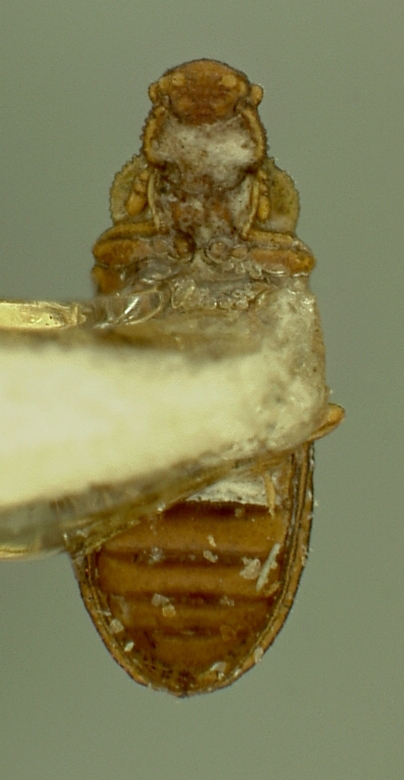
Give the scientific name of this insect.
Metophthalmus septemstriatus
